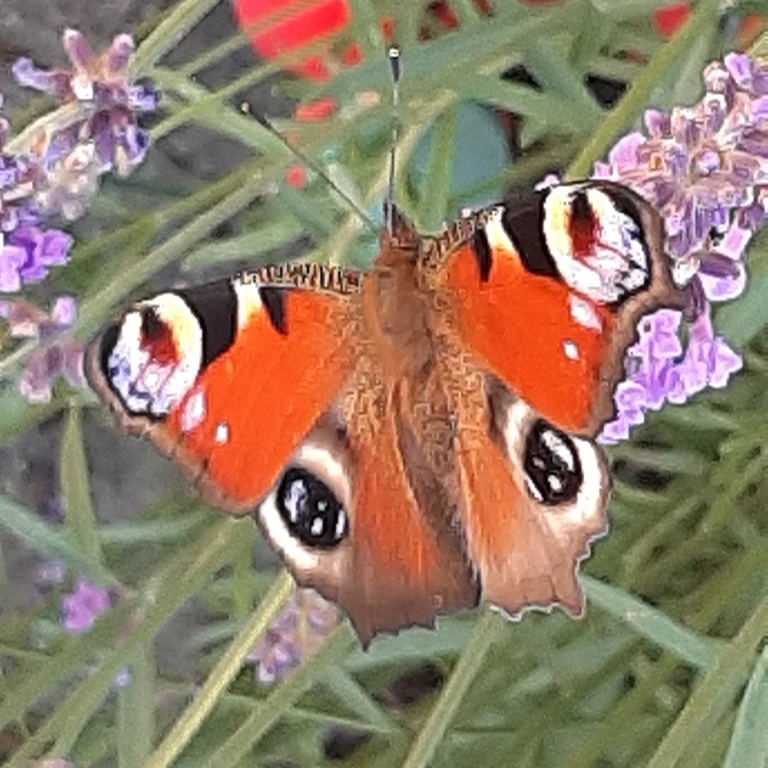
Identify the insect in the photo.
Aglais io
